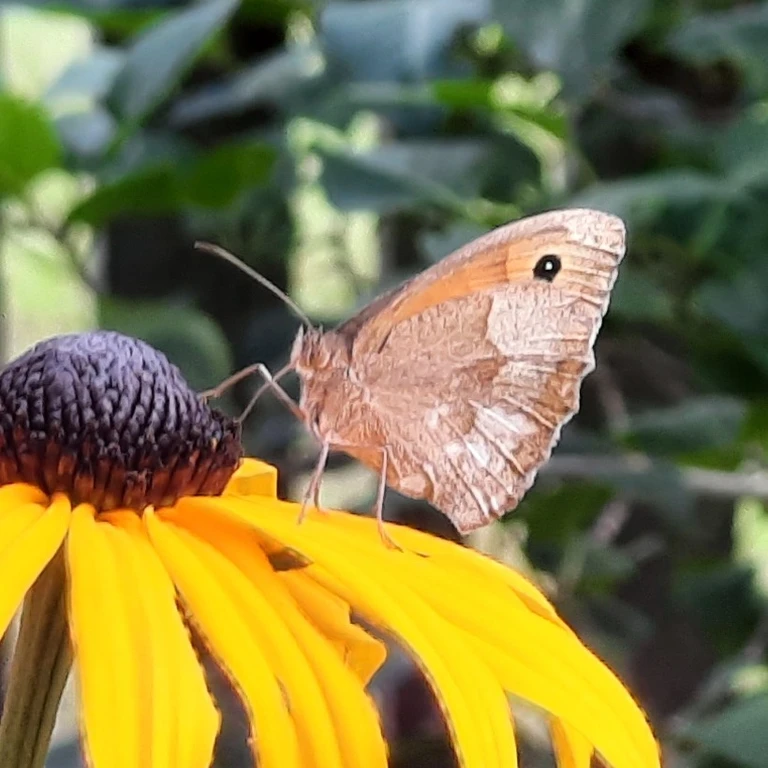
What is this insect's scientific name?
Maniola jurtina
